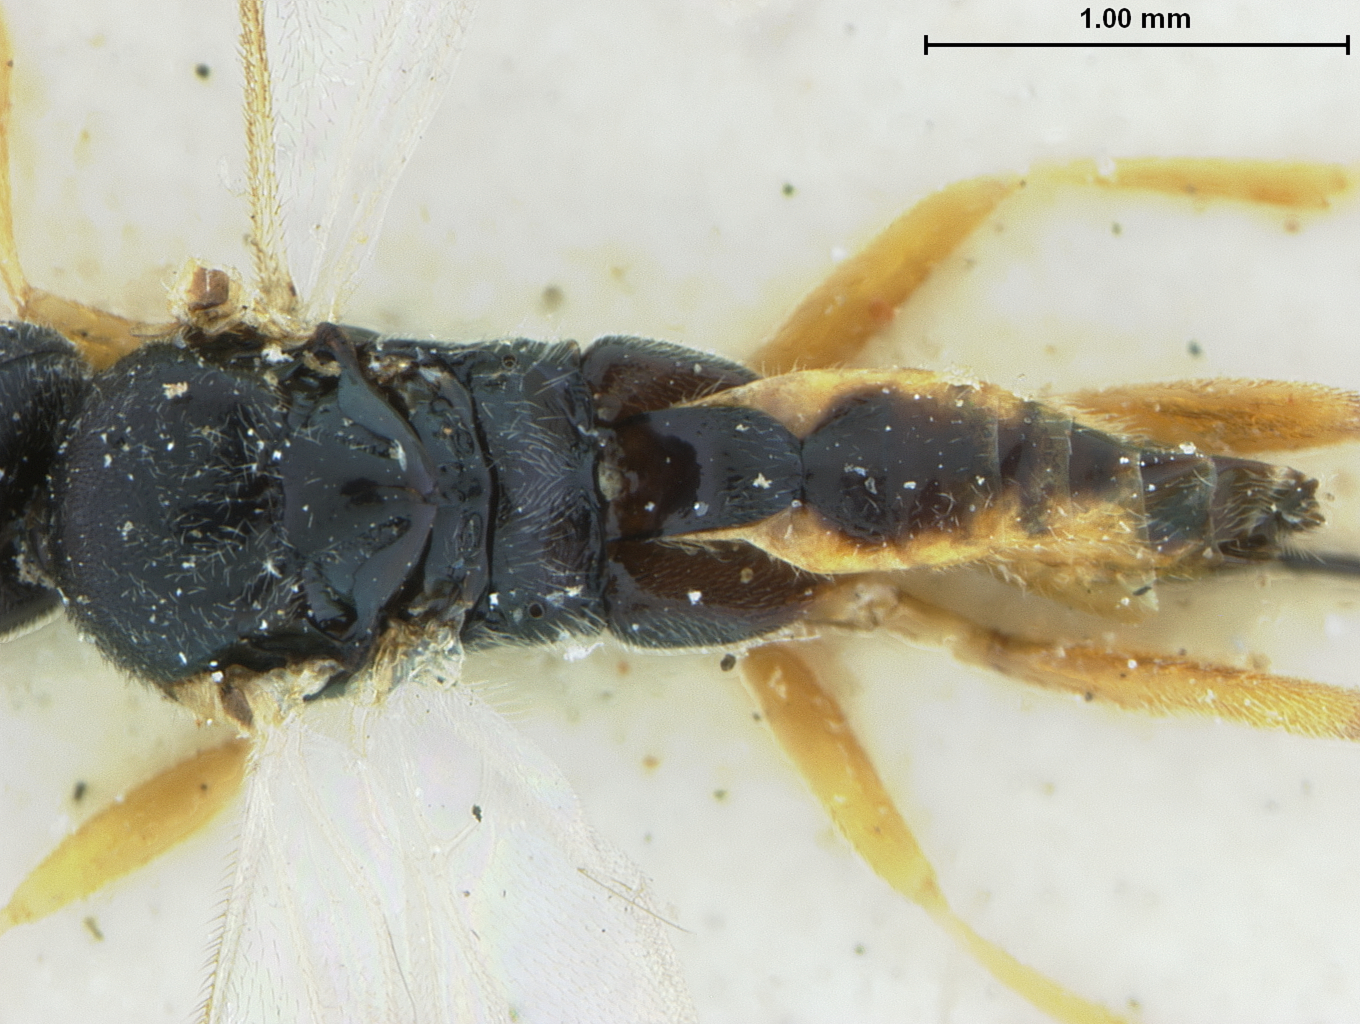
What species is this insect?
Glypapanteles politus
